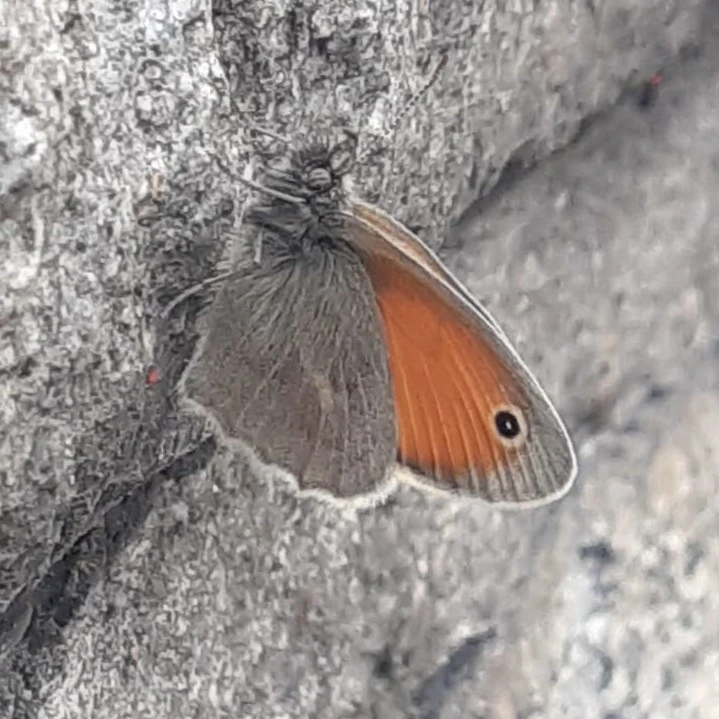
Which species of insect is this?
Coenonympha pamphilus
